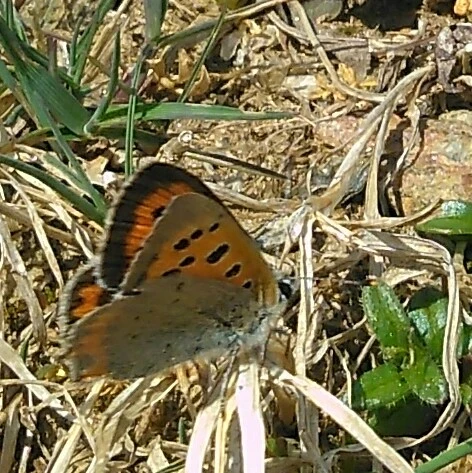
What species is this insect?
Lycaena phlaeas
